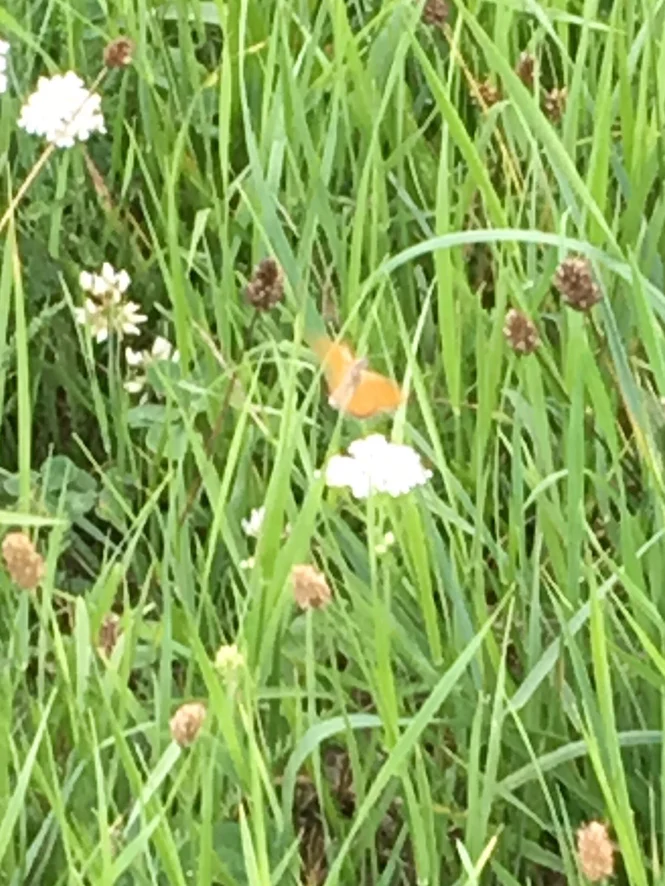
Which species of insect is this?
Coenonympha pamphilus
